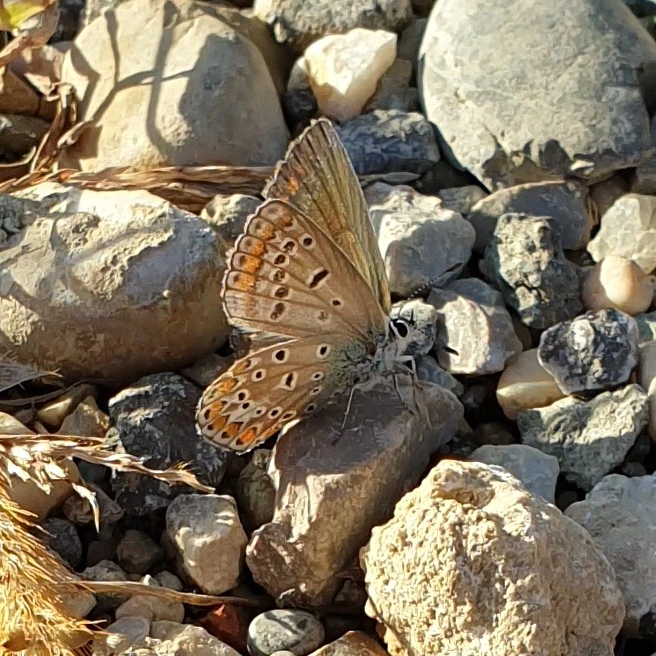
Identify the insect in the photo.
Polyommatus icarus
